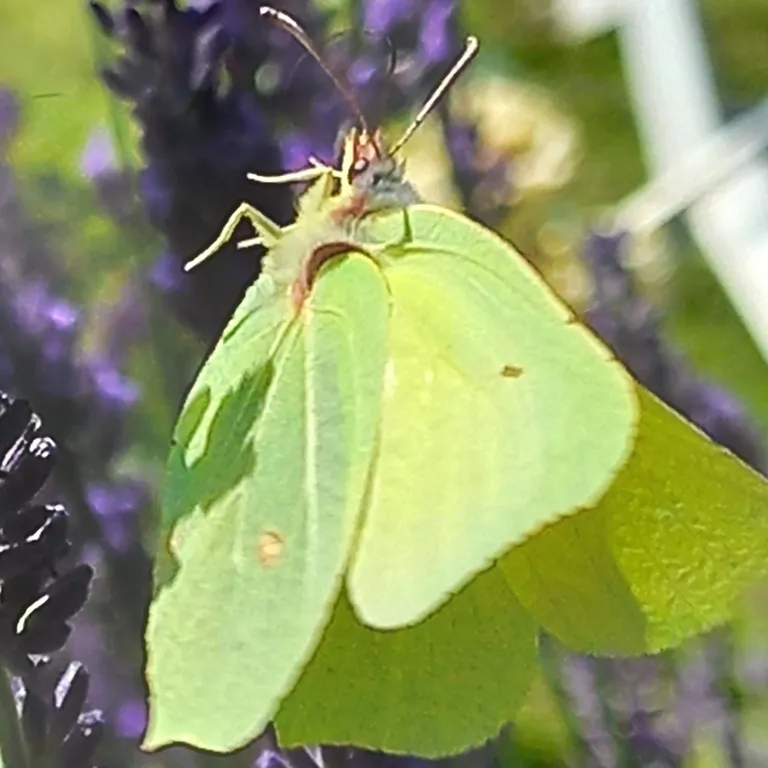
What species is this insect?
Gonepteryx rhamni
